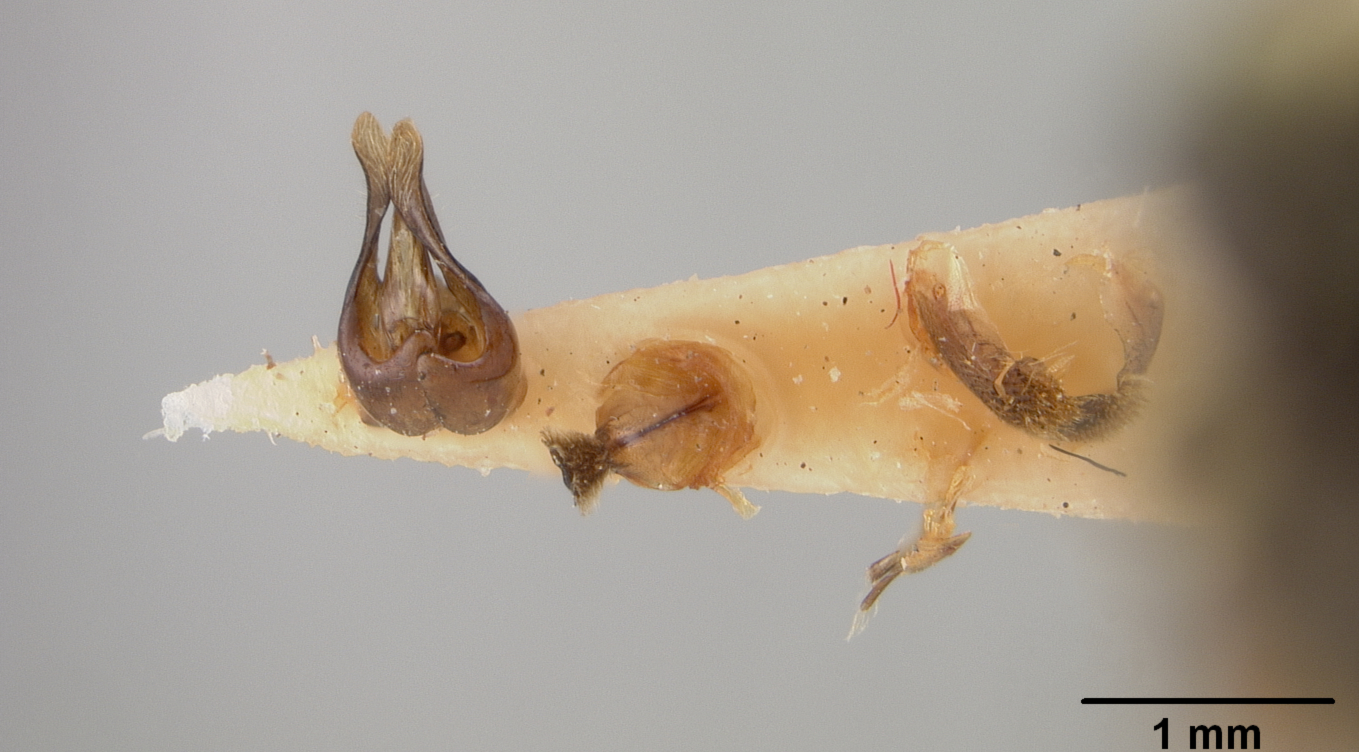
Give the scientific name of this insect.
Andrena cerebrata
